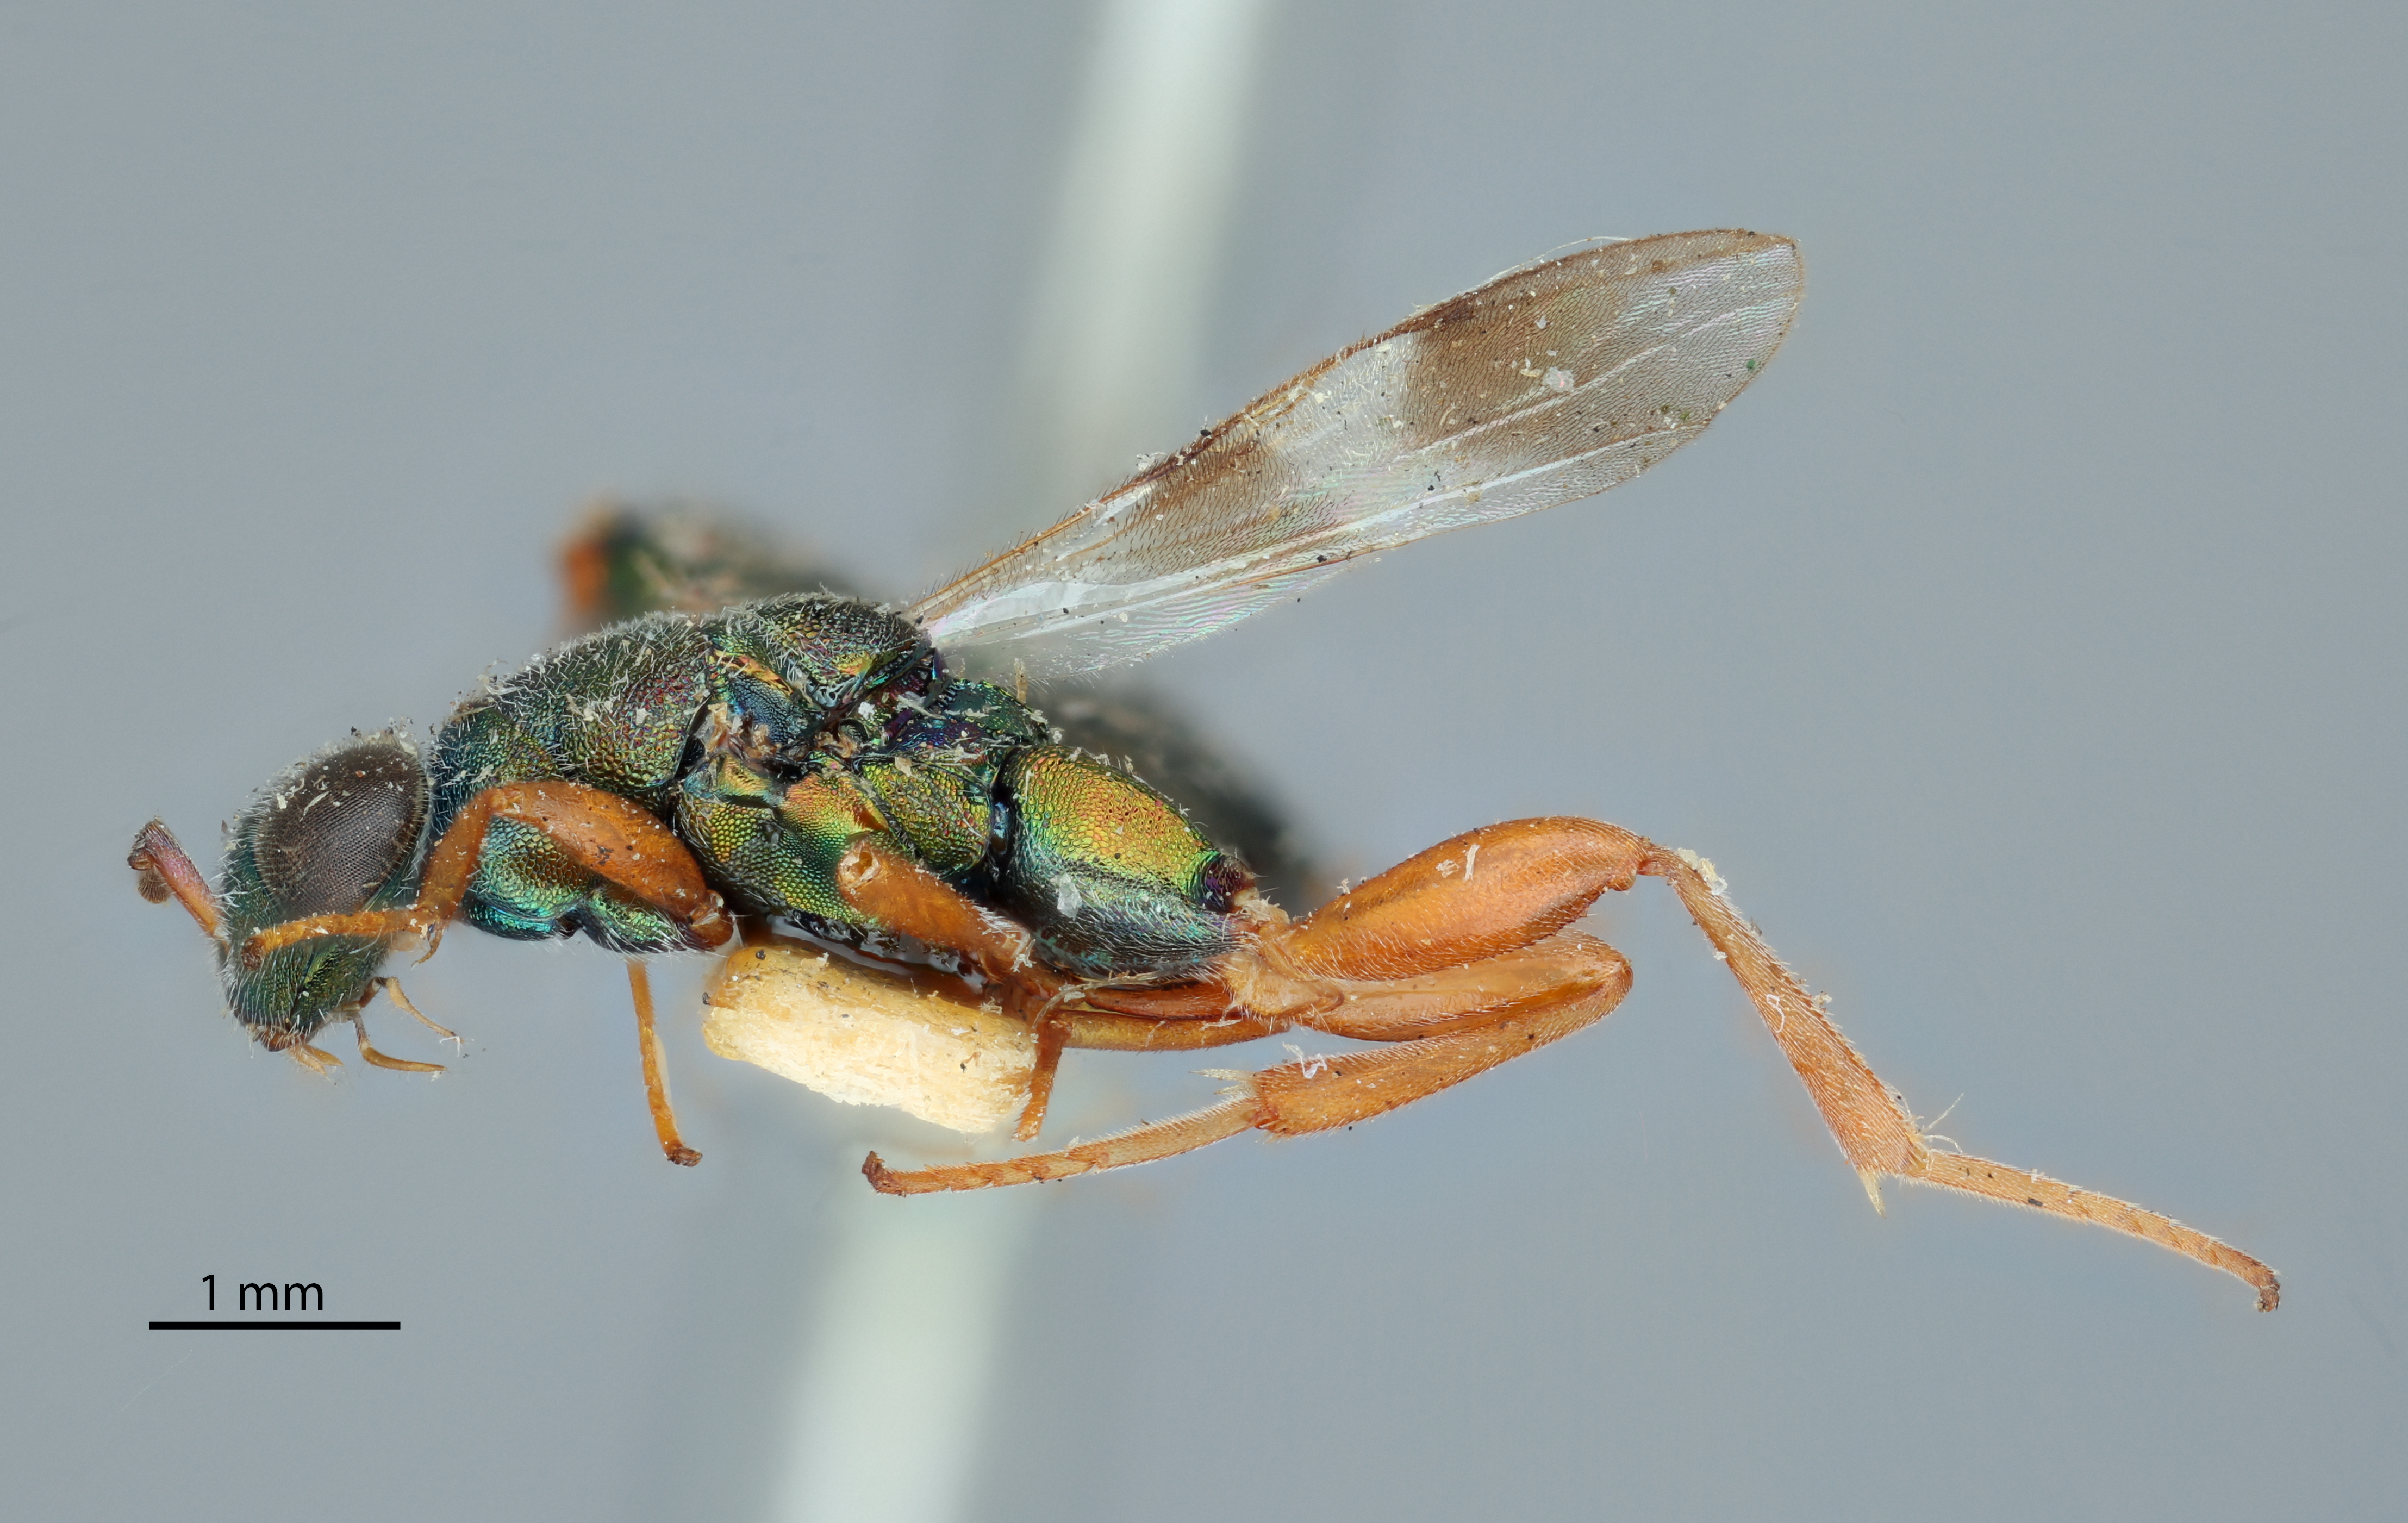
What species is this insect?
Charitopus magnificus
